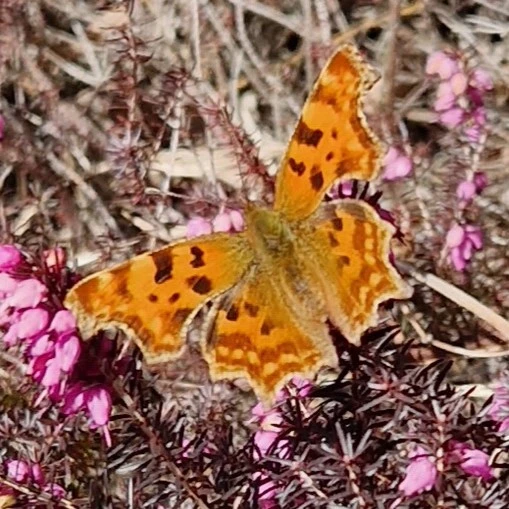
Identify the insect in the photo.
Polygonia c-album
